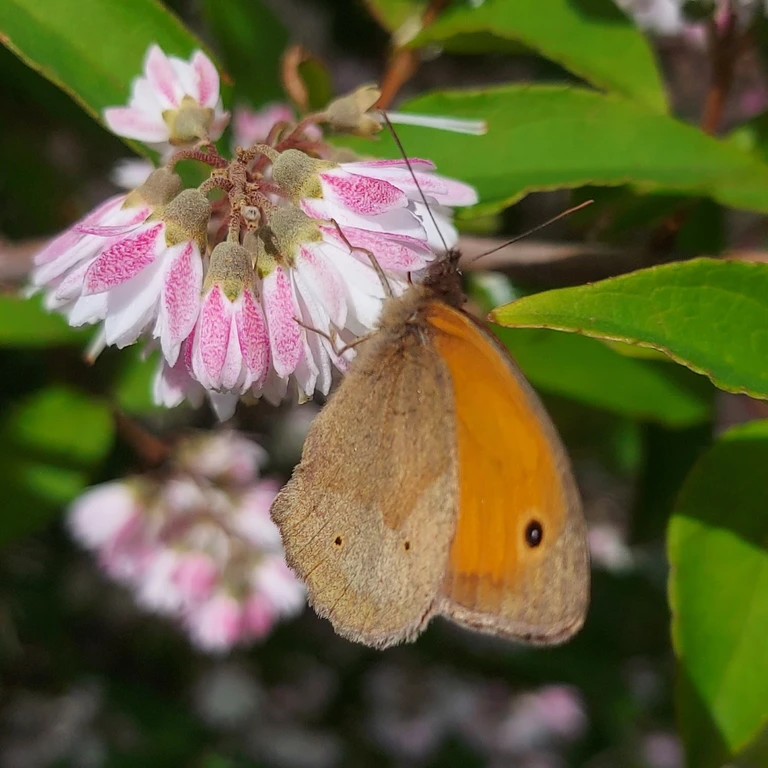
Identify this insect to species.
Maniola jurtina
